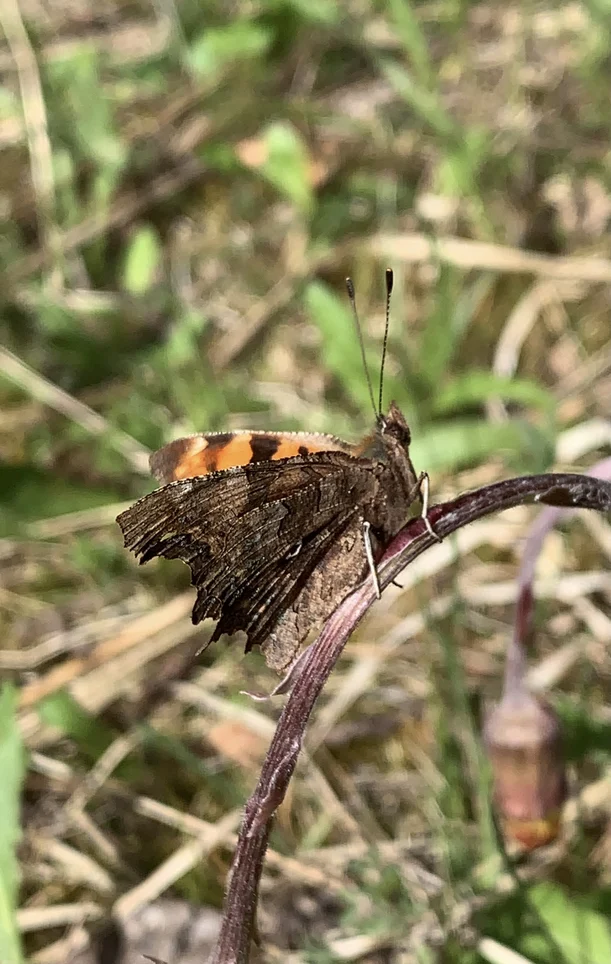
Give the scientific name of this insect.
Polygonia c-album
